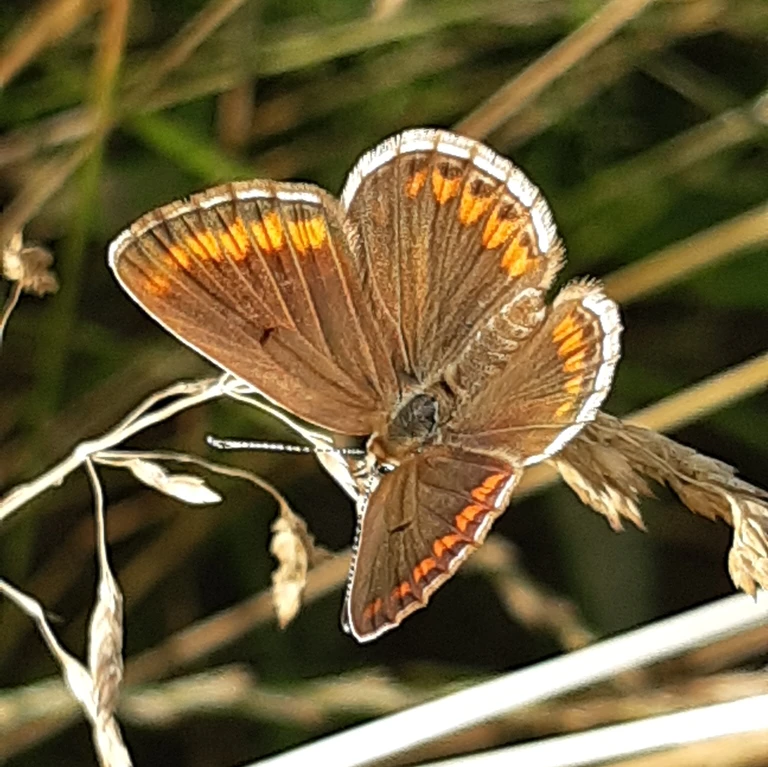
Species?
Aricia agestis/artaxerxes
